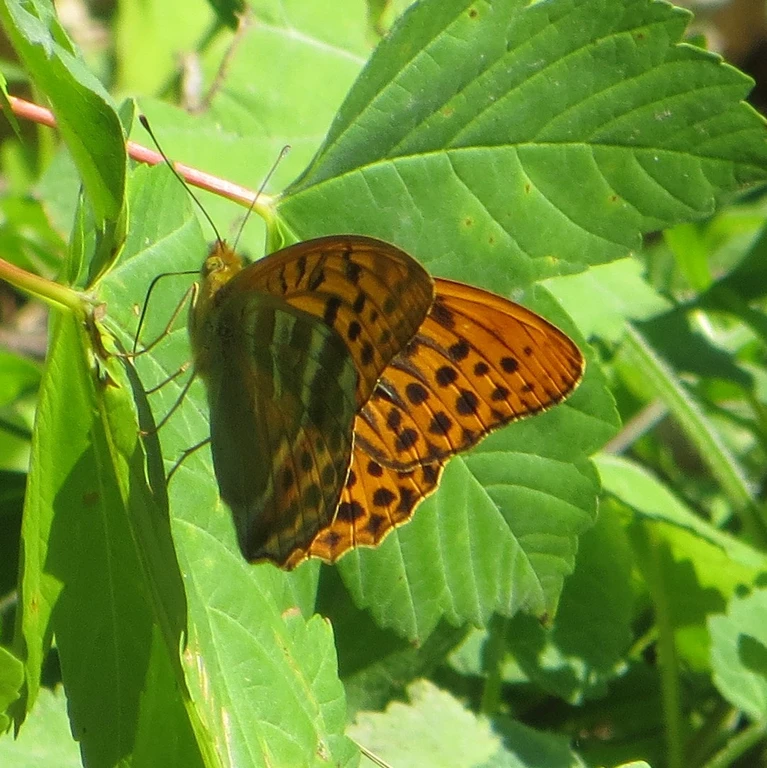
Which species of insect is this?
Argynnis paphia
